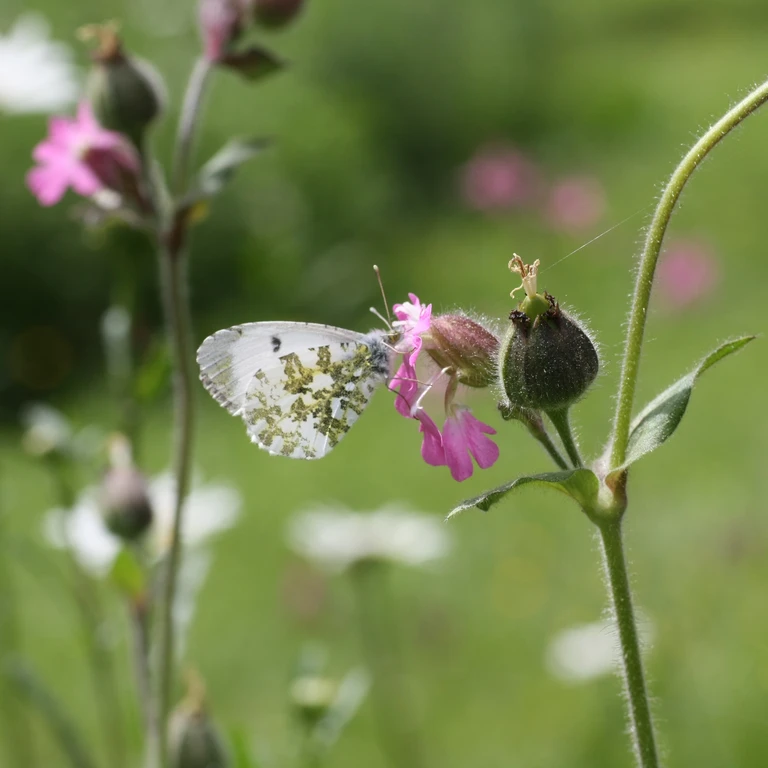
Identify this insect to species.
Anthocharis cardamines
